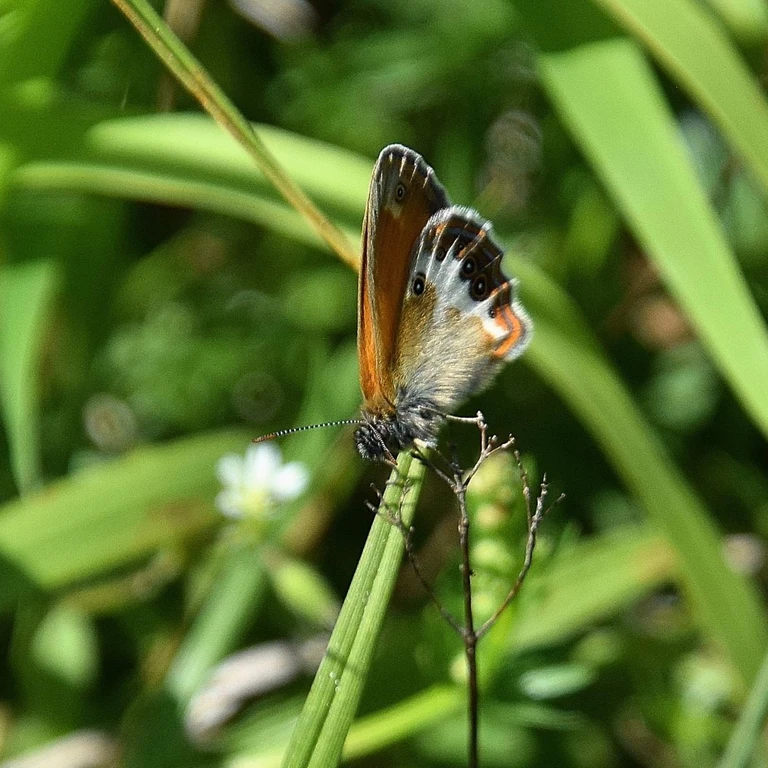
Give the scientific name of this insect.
Coenonympha arcania
